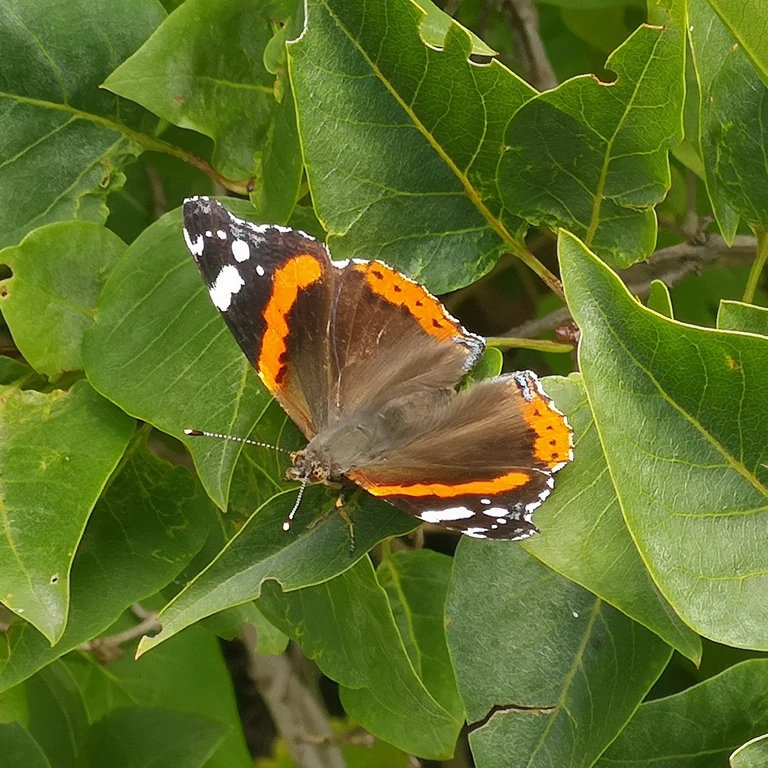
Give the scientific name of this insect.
Vanessa atalanta
